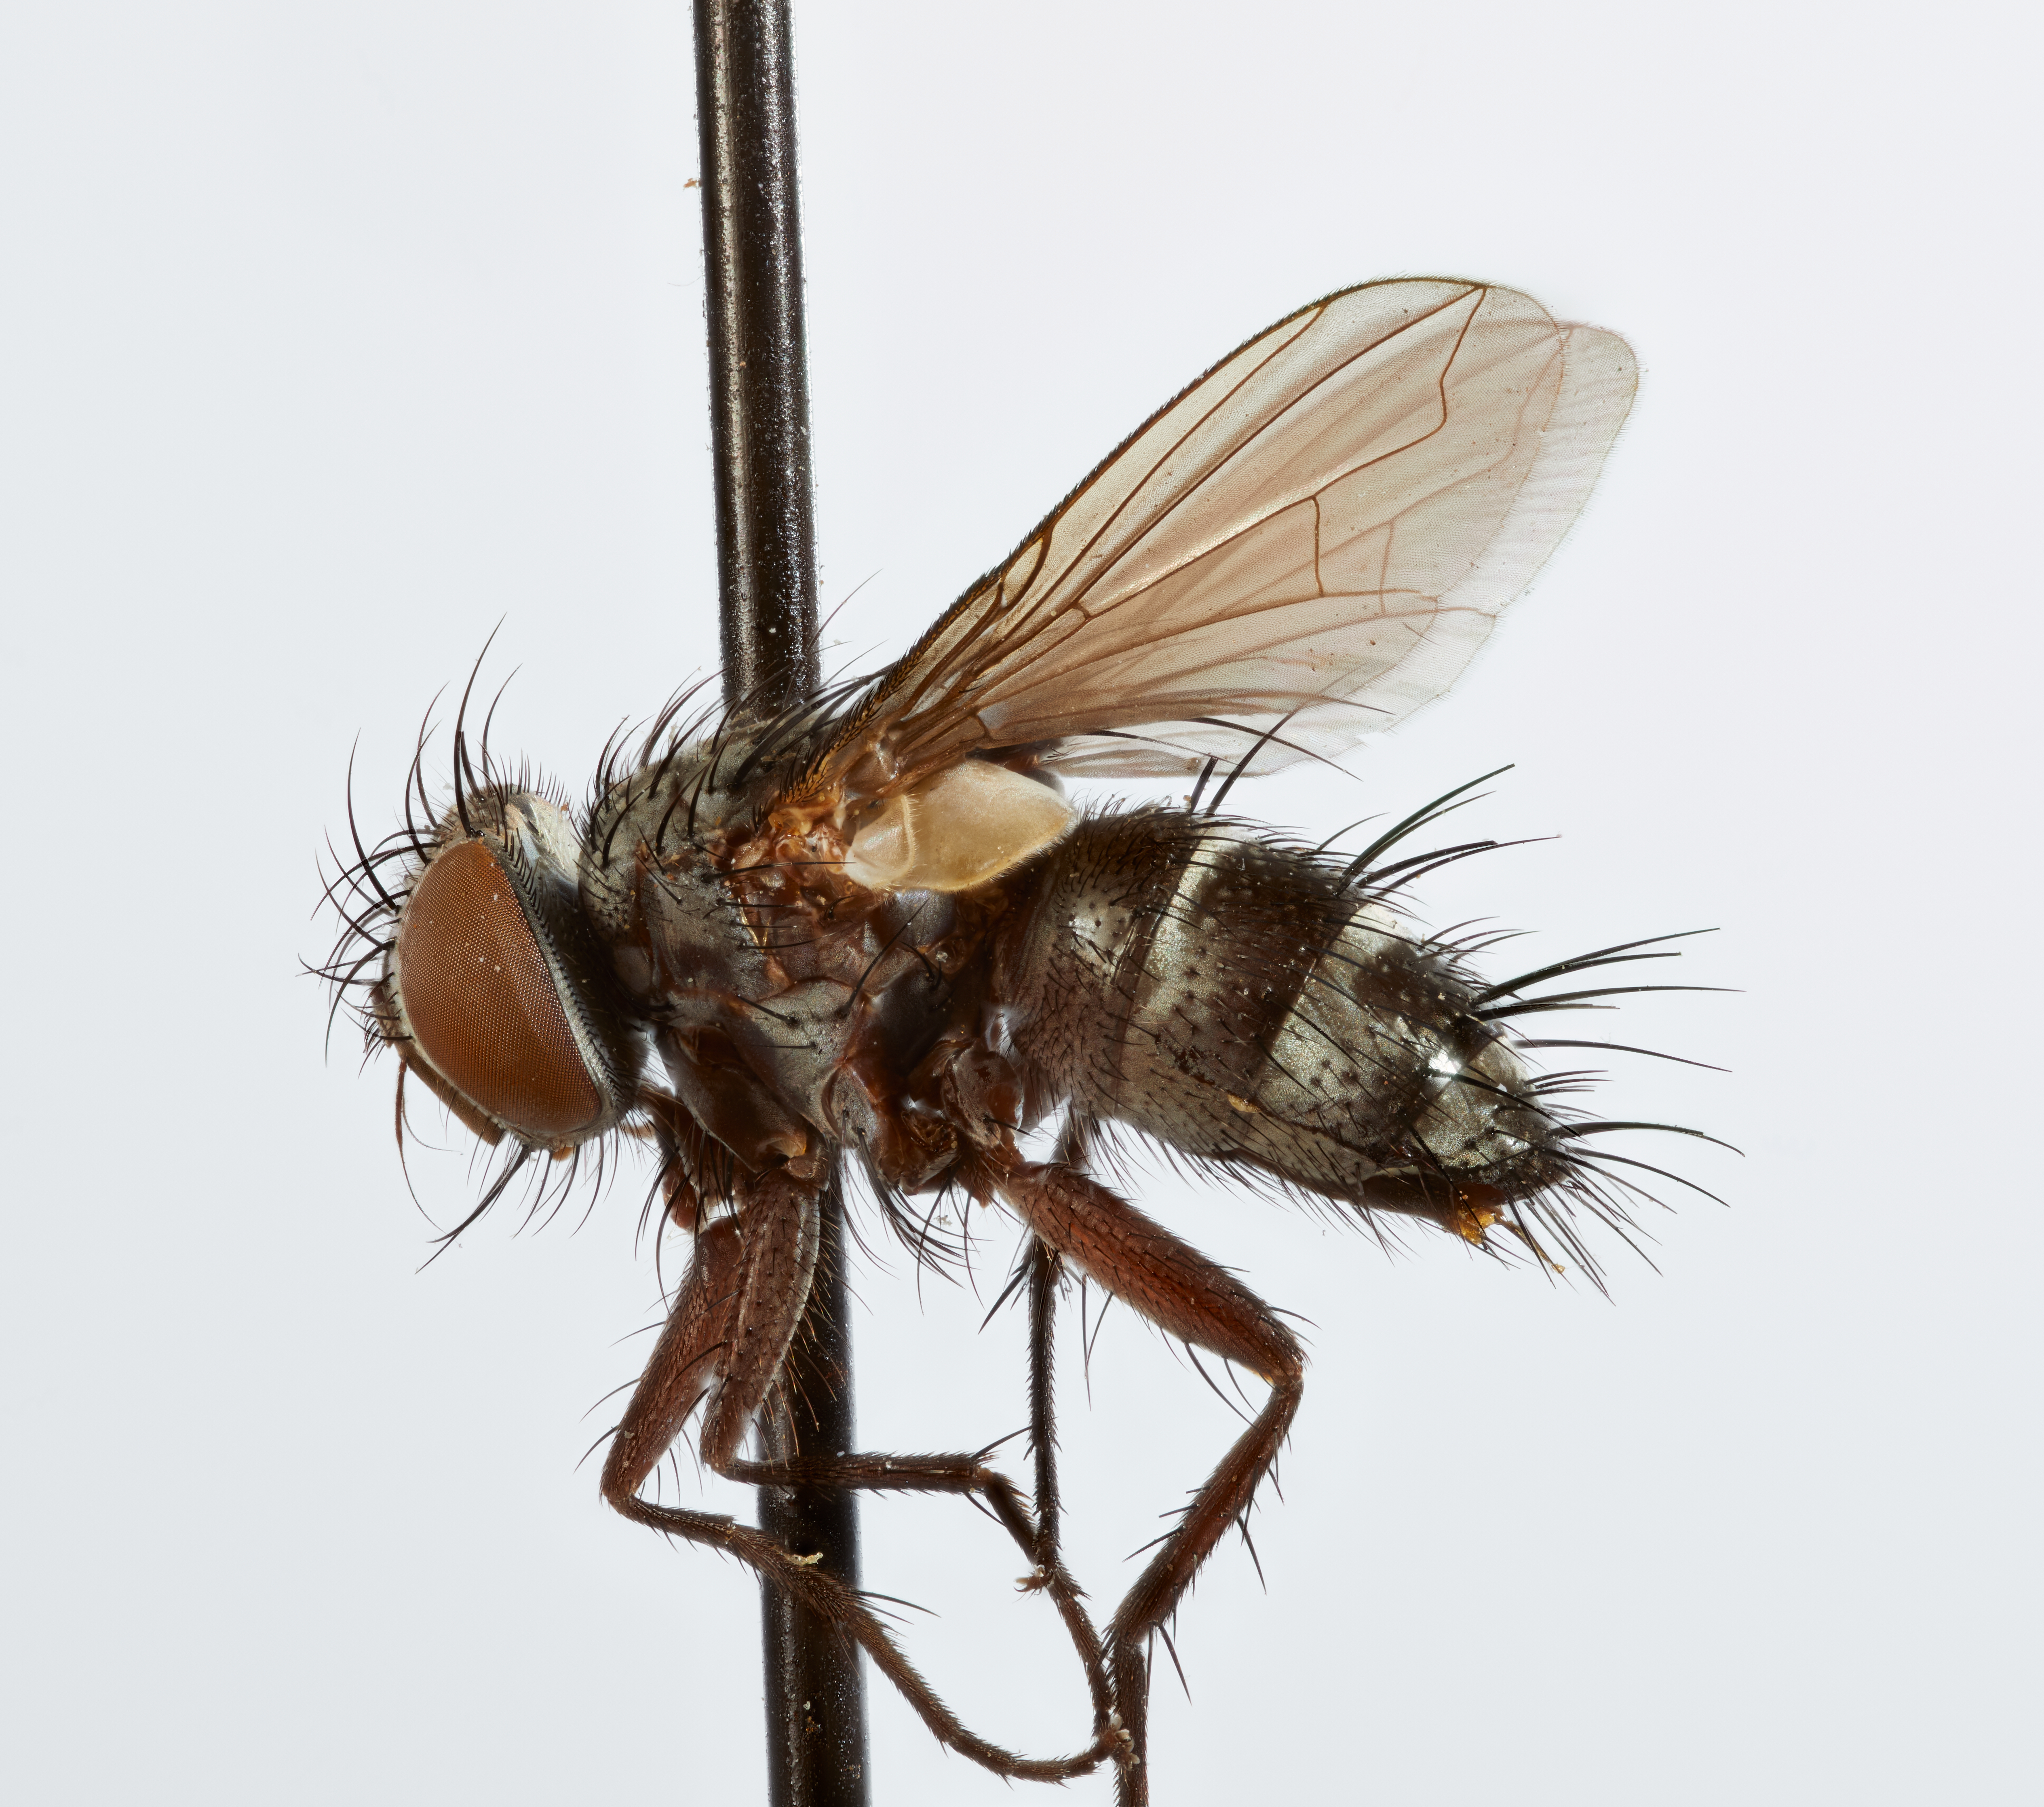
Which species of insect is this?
Oomeigenia chosica
